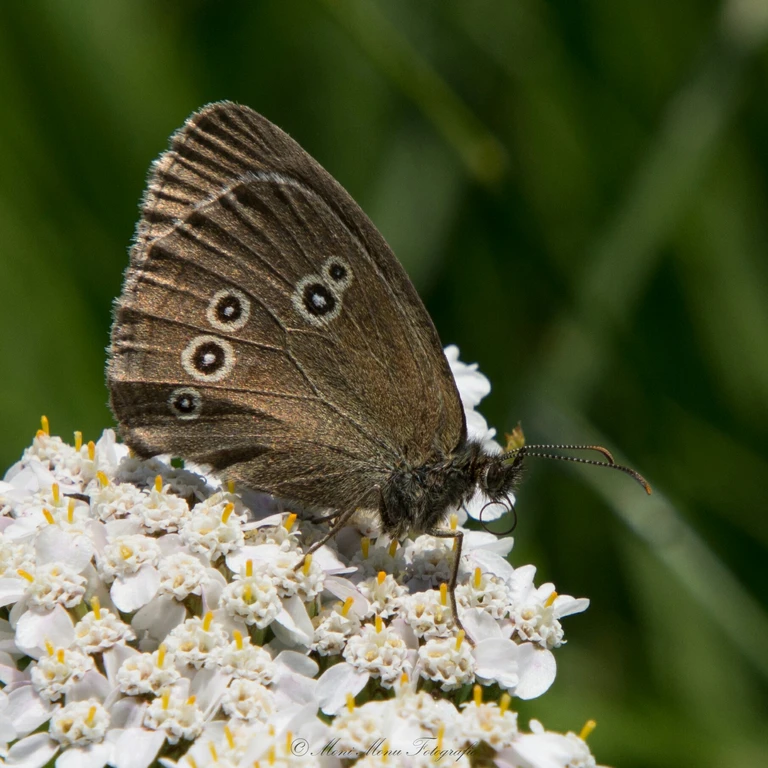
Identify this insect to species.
Aphantopus hyperantus
